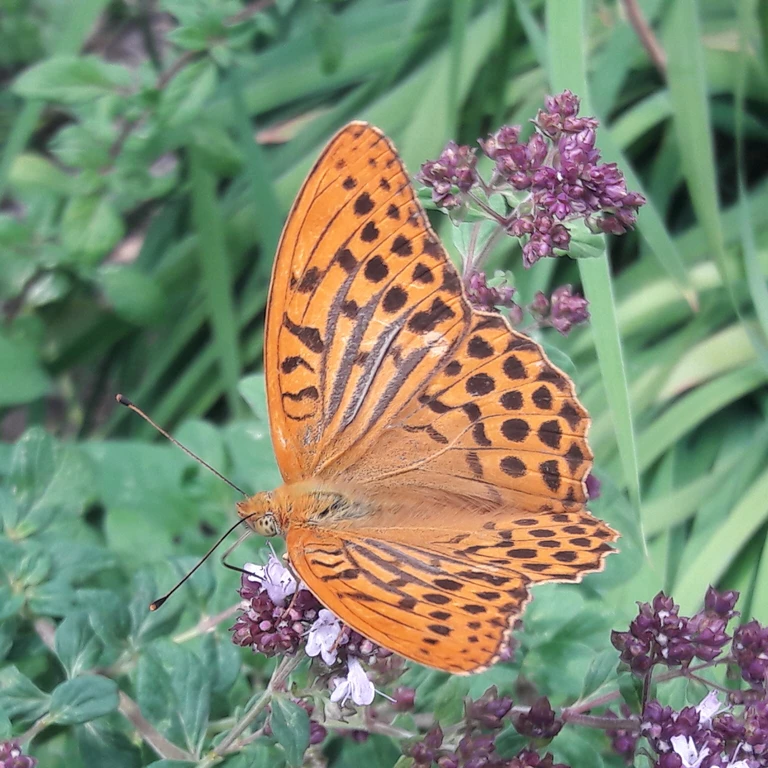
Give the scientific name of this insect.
Argynnis paphia
